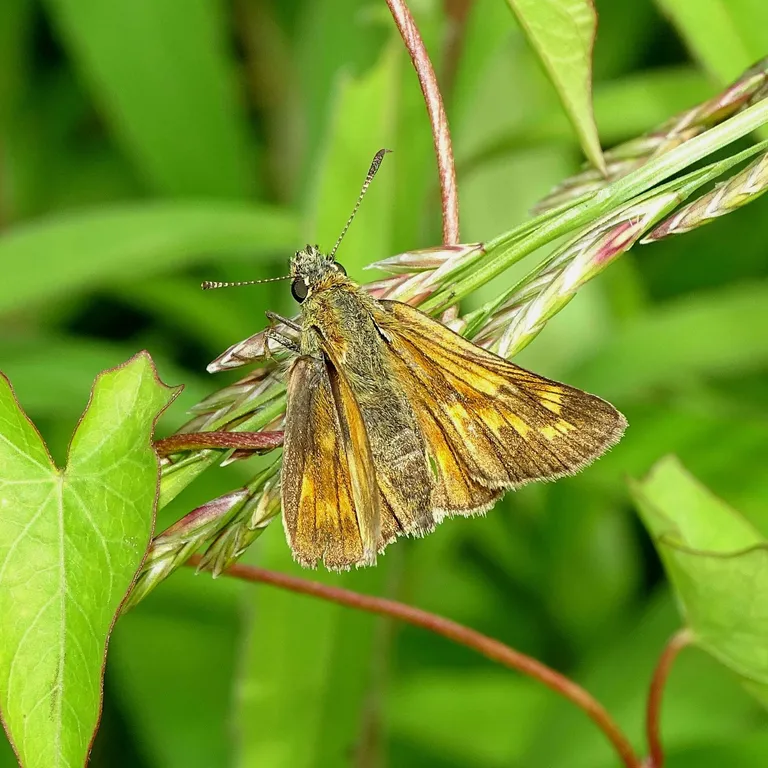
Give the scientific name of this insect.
Ochlodes sylvanus (also Ochlodes venata)
